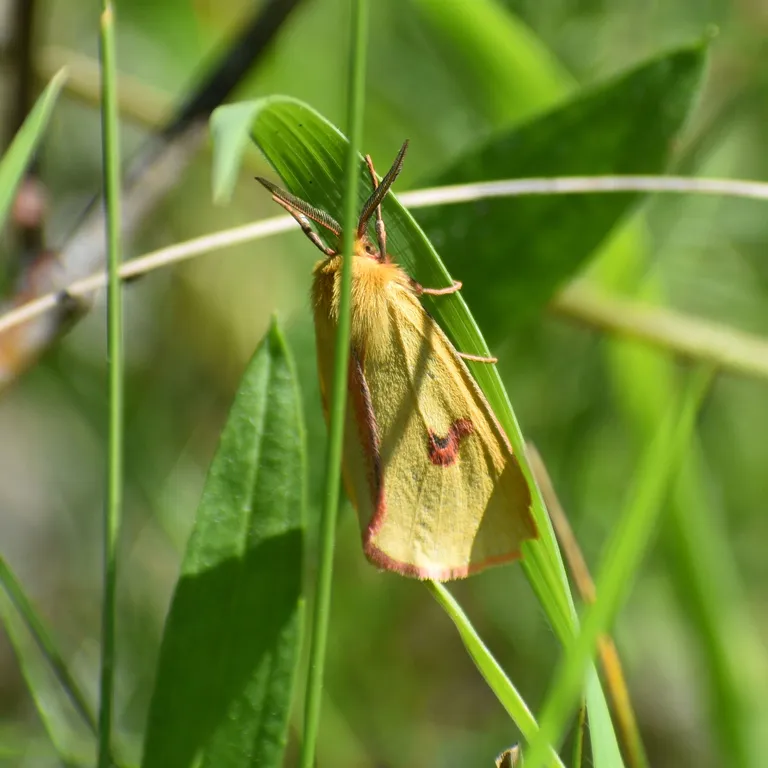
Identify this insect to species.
Diacrisia sannio
